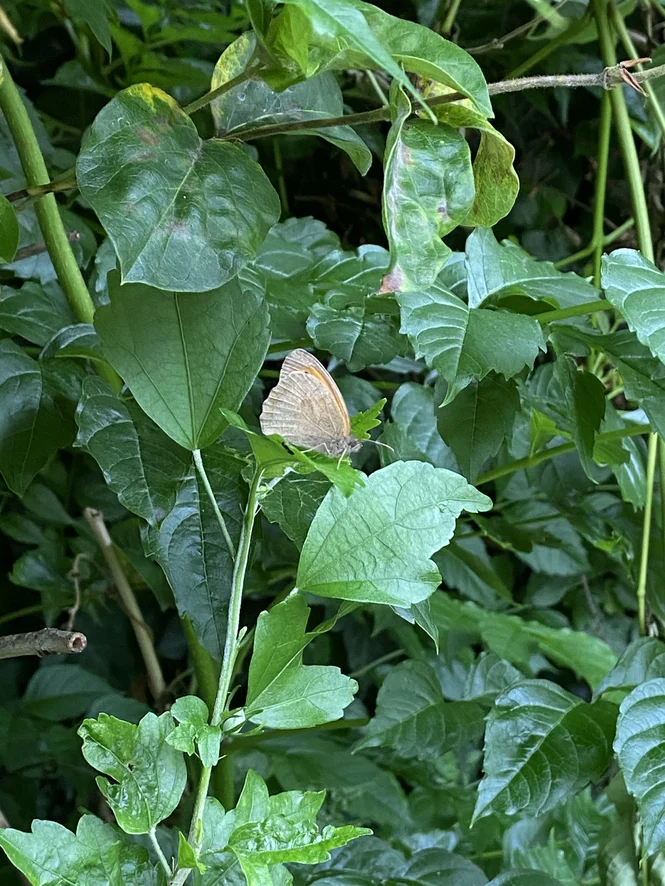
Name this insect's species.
Maniola jurtina
